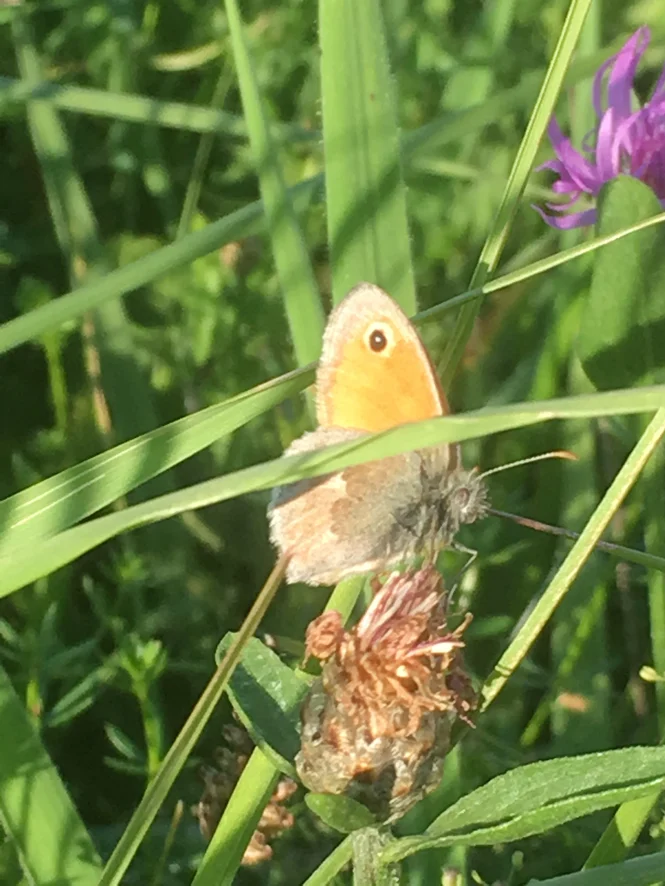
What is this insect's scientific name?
Coenonympha pamphilus
